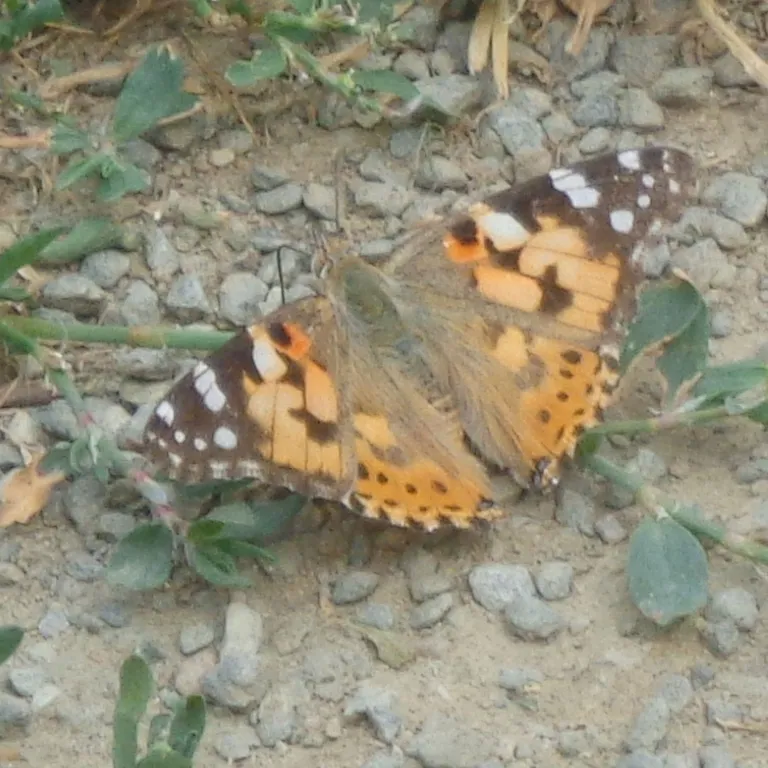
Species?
Vanessa cardui
